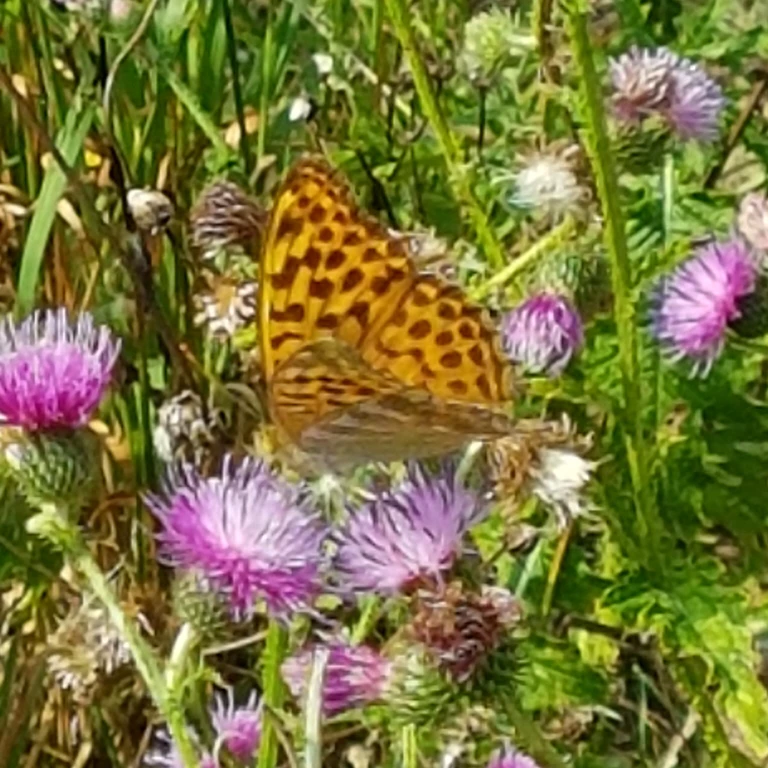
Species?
Argynnis paphia
